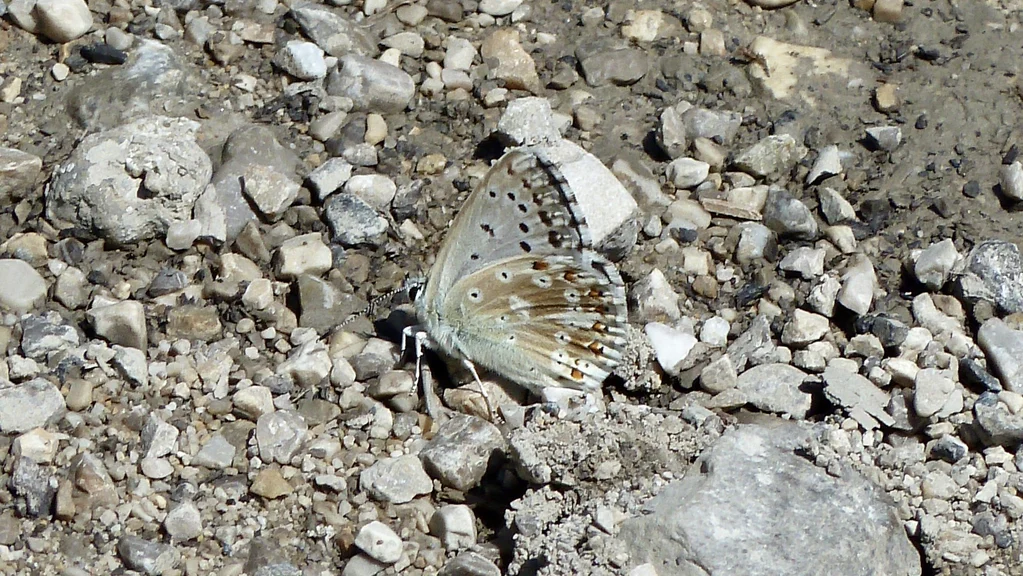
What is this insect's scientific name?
Lysandra coridon
